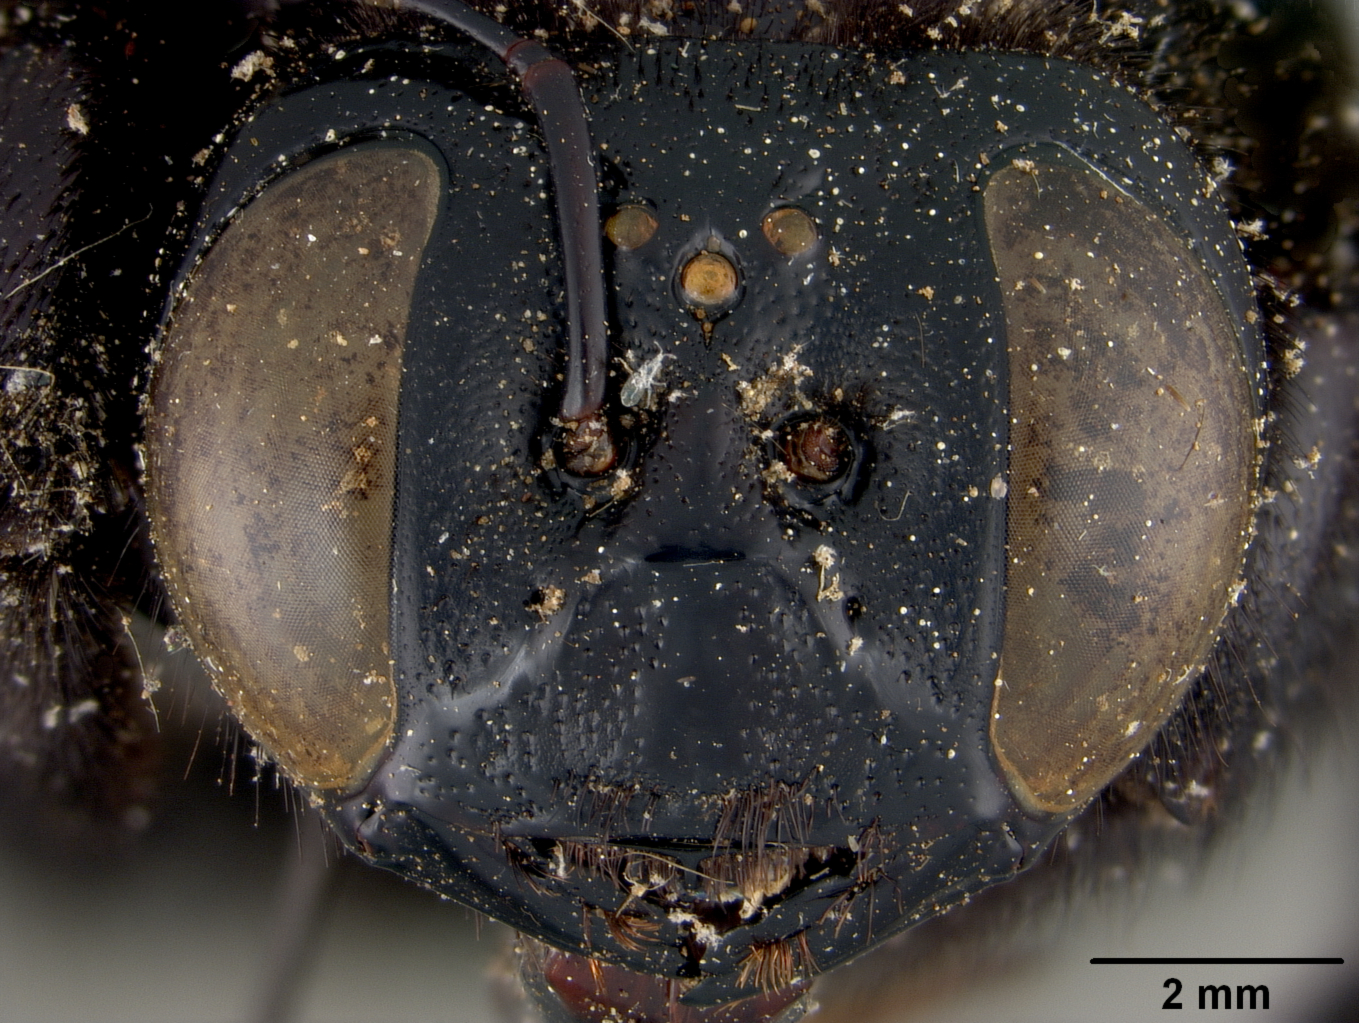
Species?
Mesotrichia kerri
